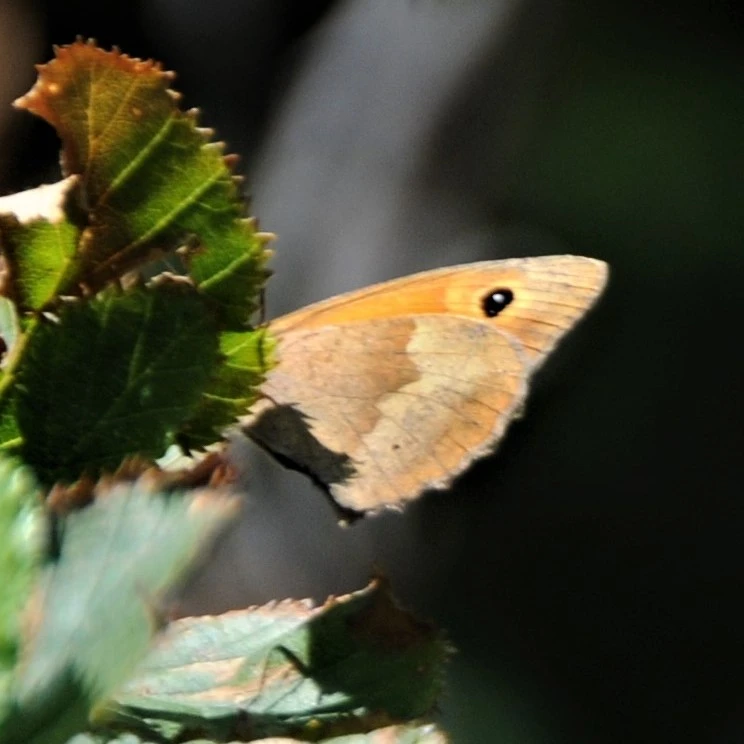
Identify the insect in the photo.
Maniola jurtina
